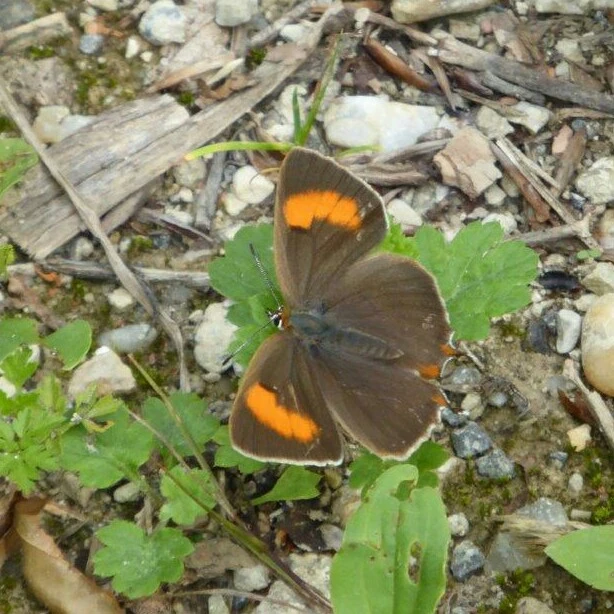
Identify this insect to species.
Thecla betulae
